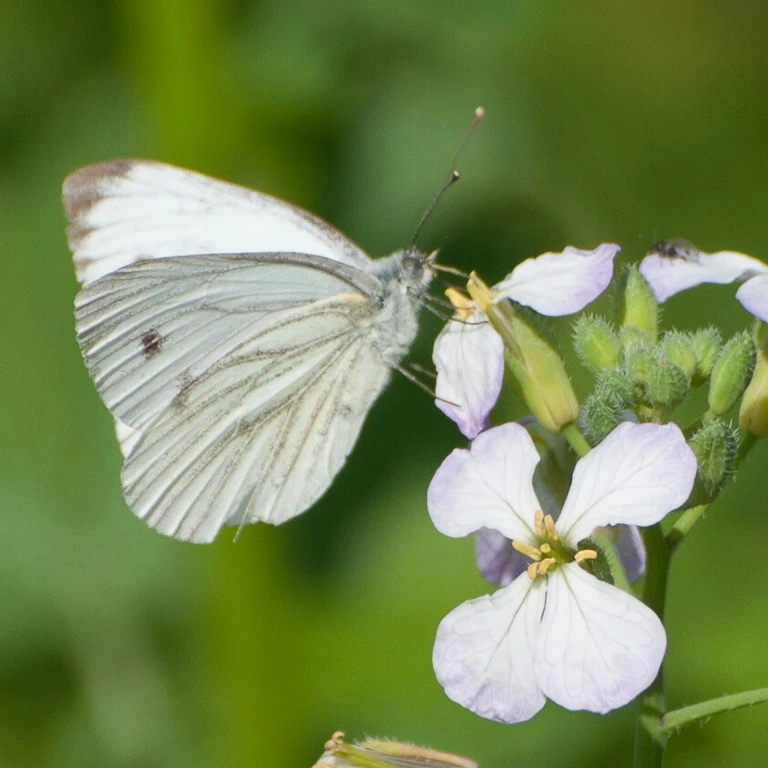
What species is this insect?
Pieris napi
